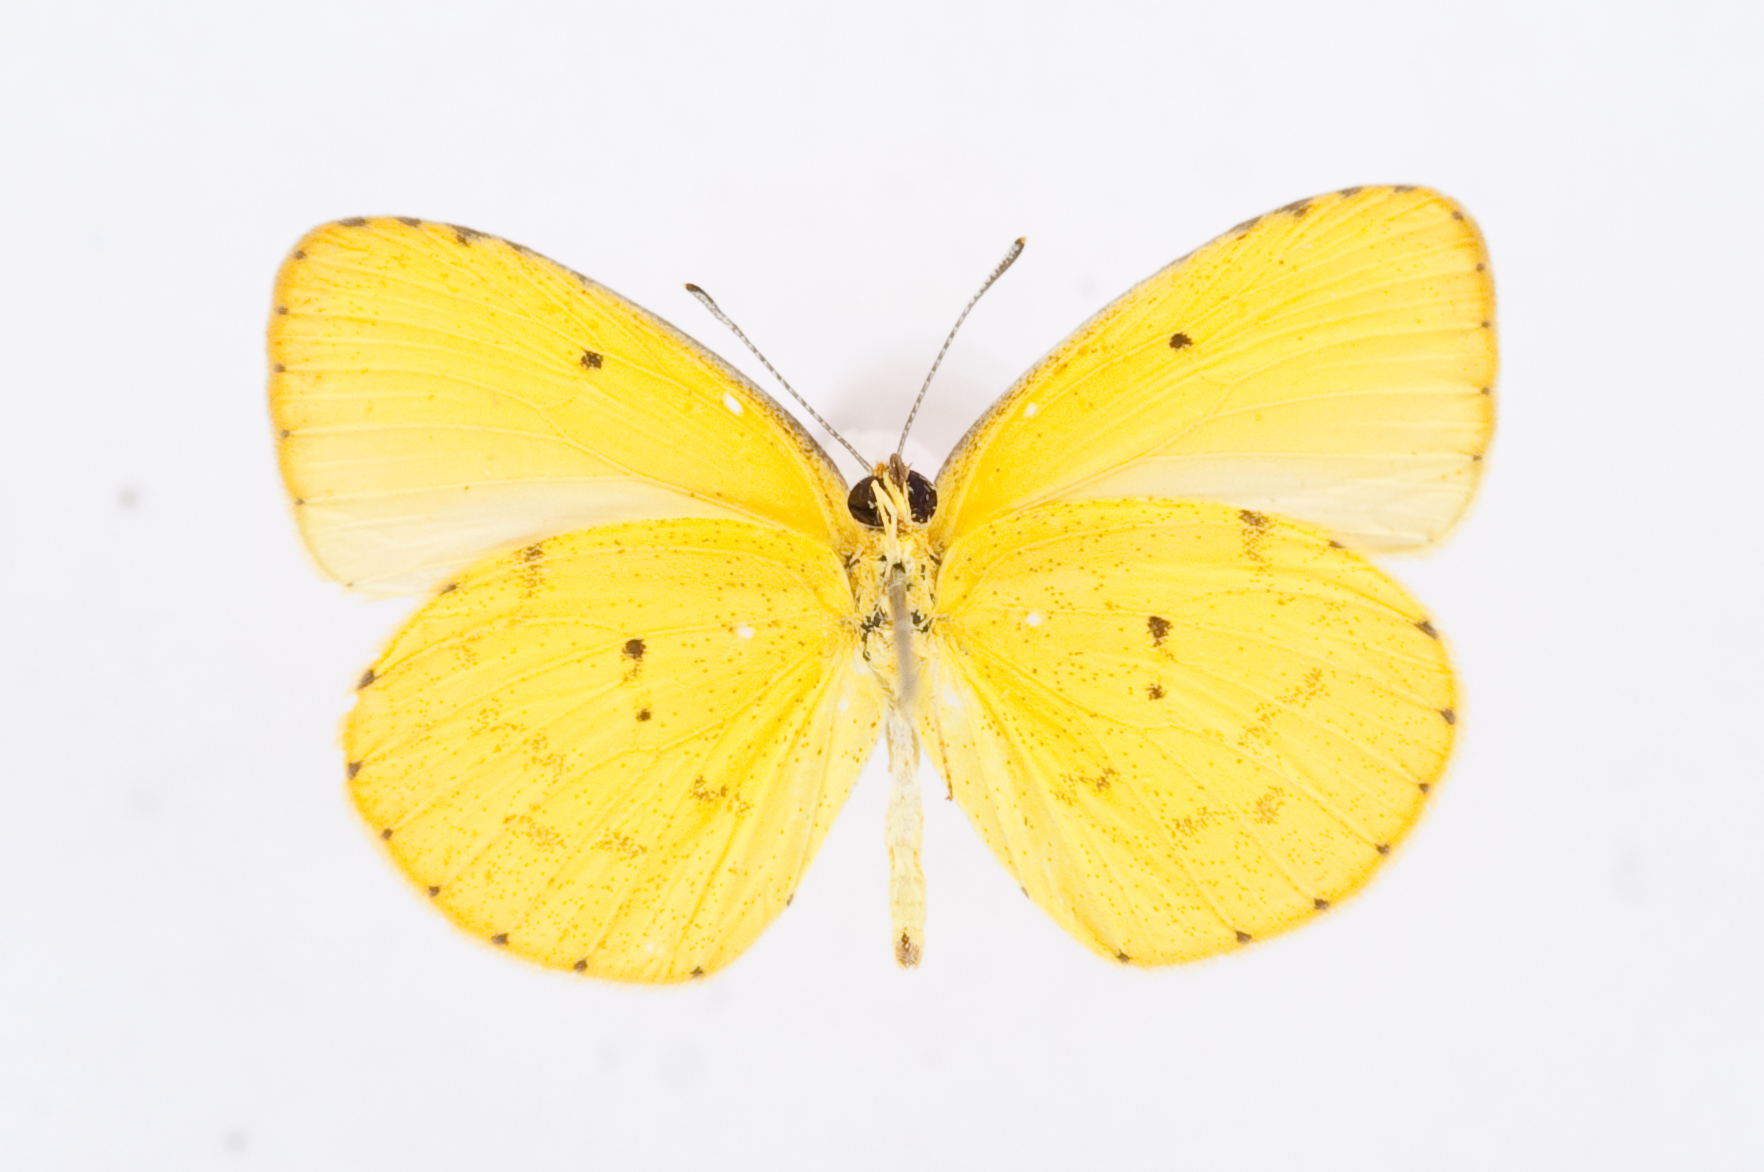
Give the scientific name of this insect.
Abaeis chamberlaini
